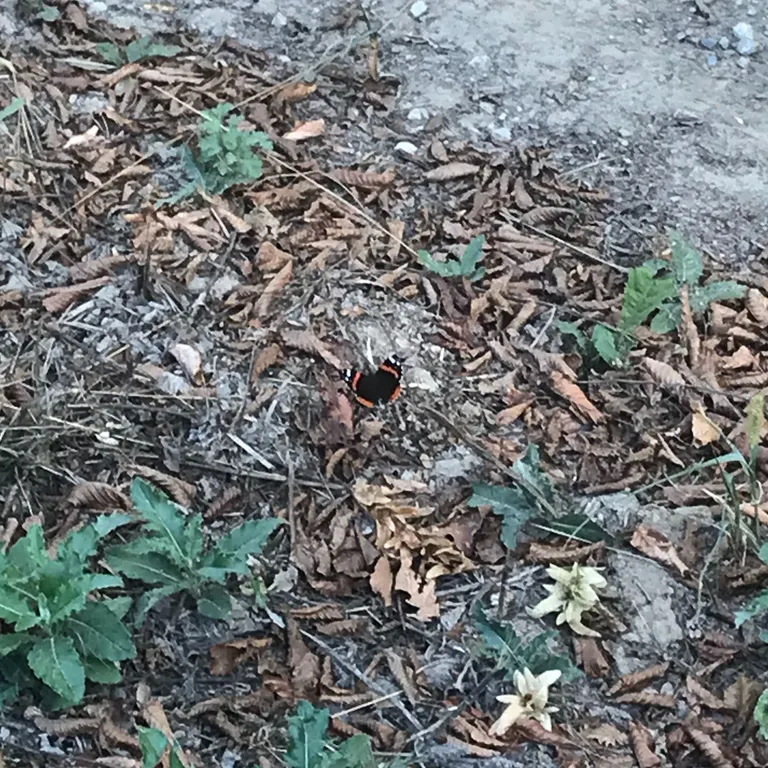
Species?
Vanessa atalanta
